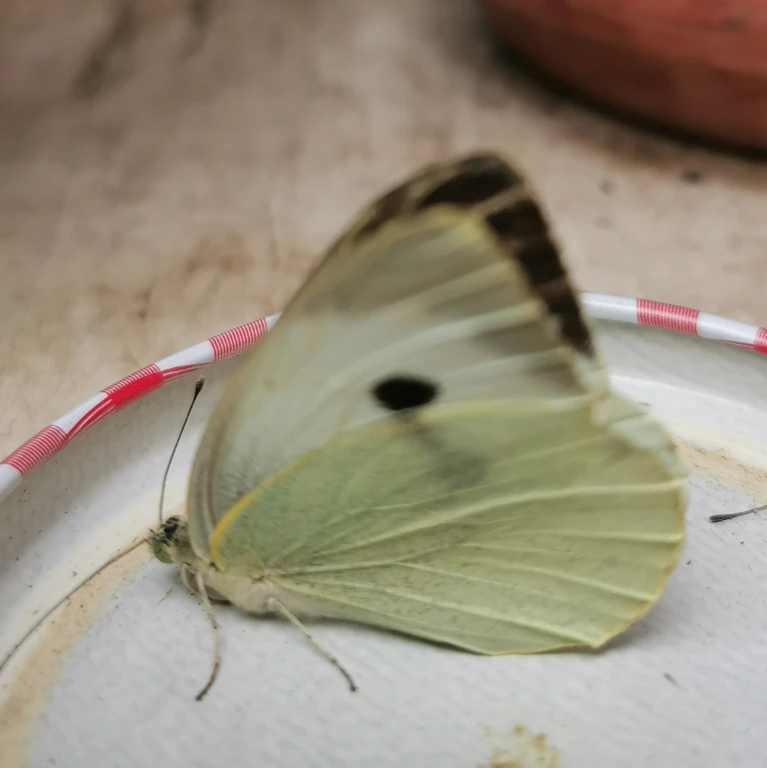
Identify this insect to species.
Pieris brassicae
